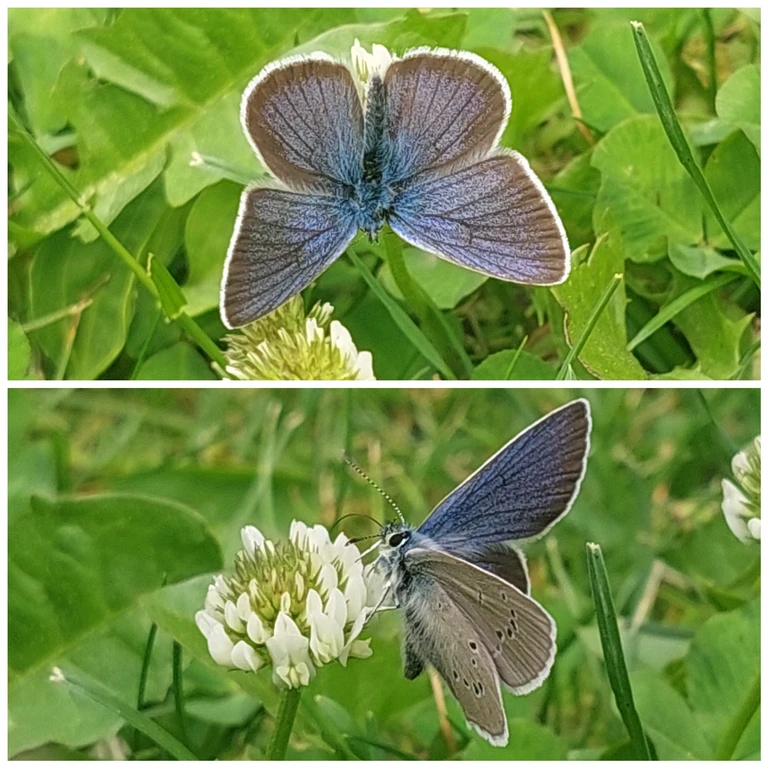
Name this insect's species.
Cyaniris semiargus
